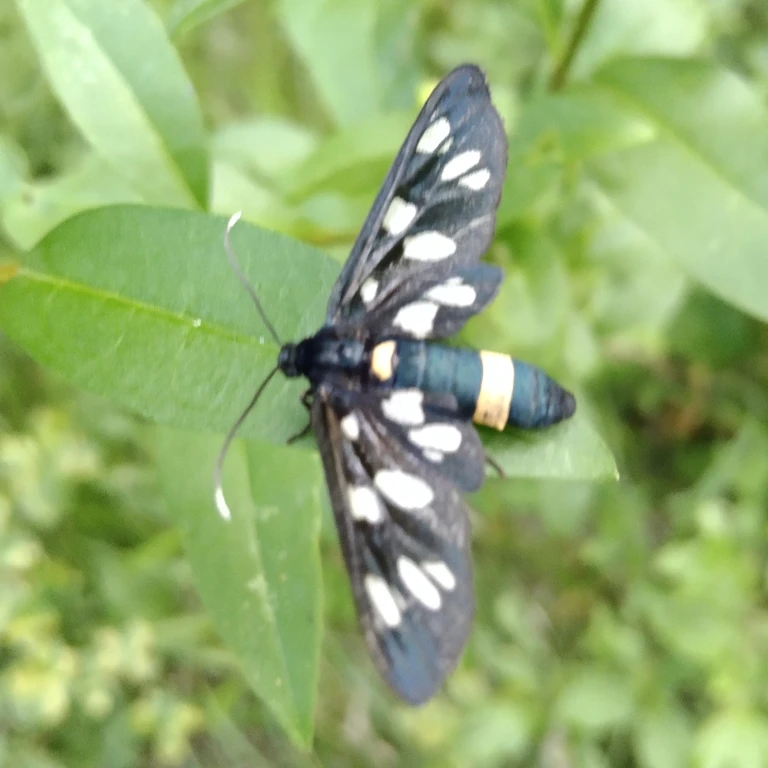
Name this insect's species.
Amata phegea
